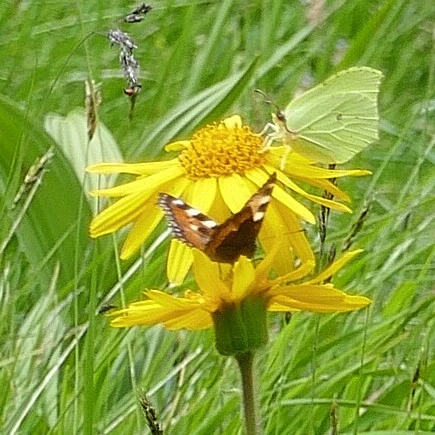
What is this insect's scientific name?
Aglais urticae
